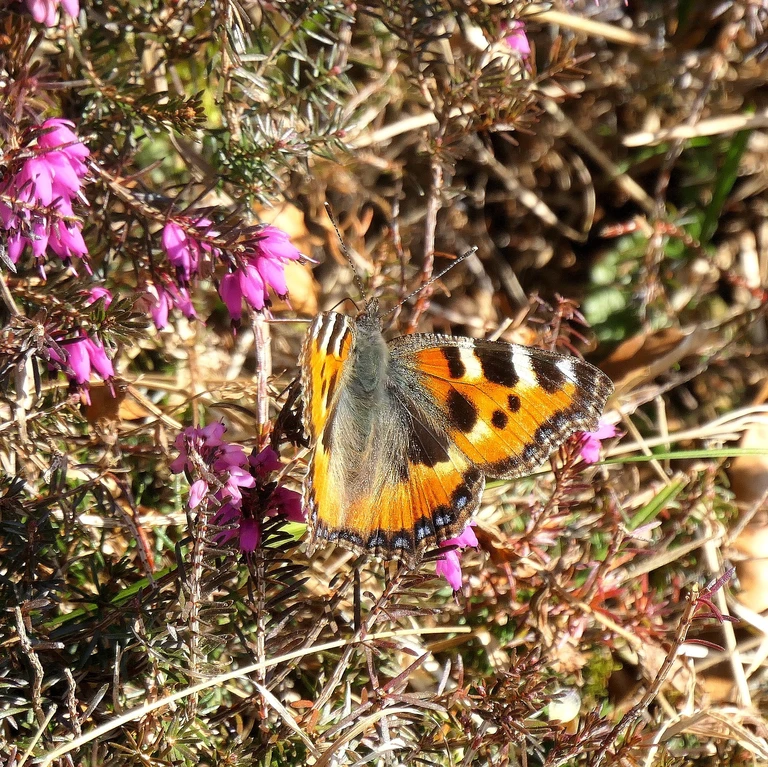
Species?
Aglais urticae
